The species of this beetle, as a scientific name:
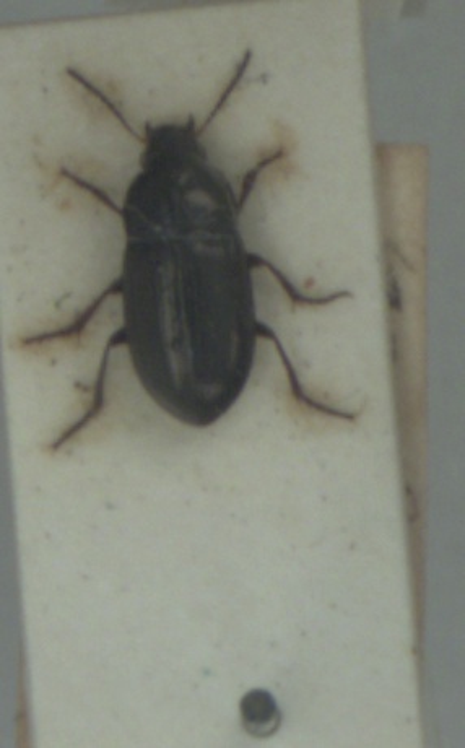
Amara tibialis
